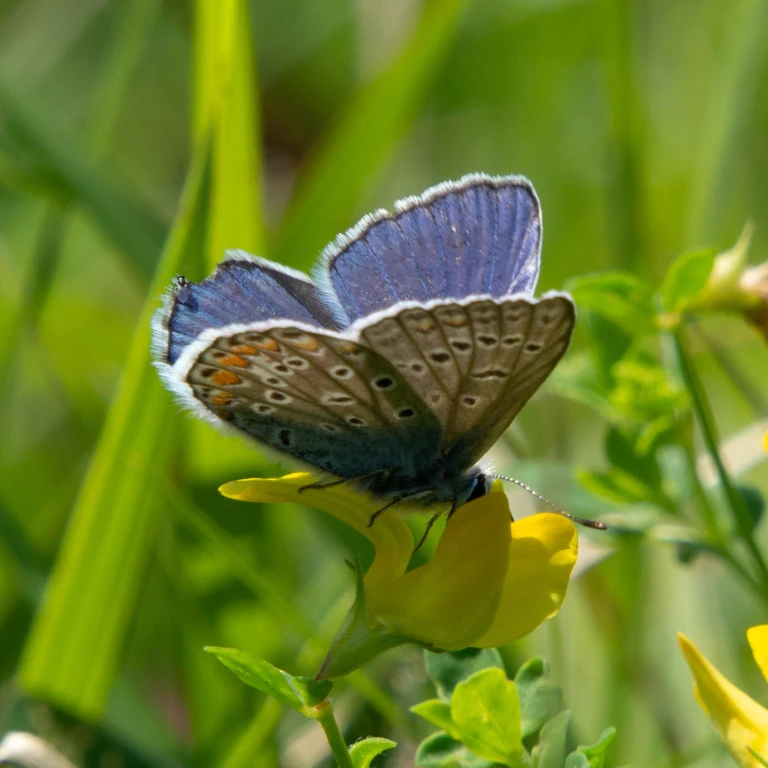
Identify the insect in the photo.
Polyommatus icarus
